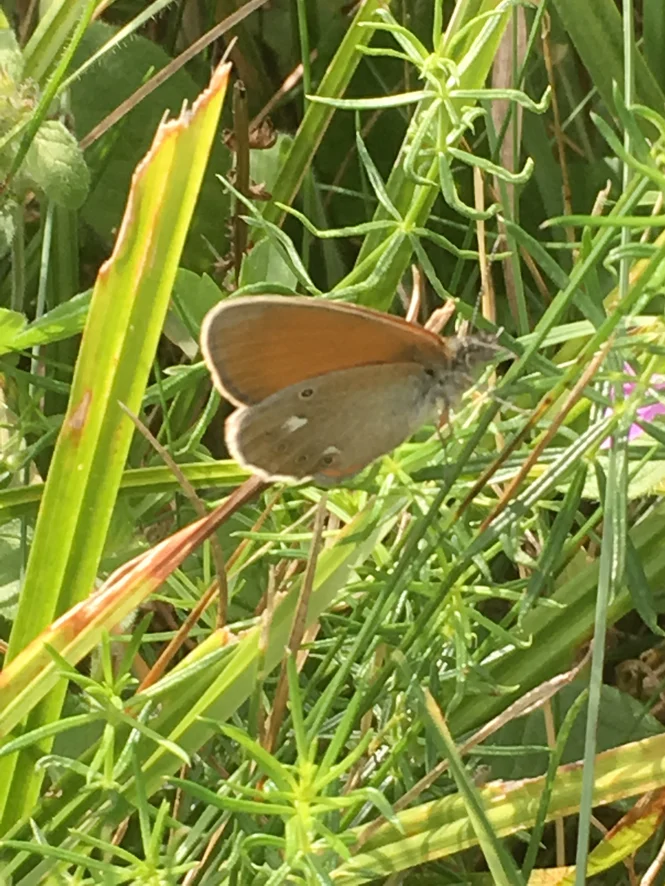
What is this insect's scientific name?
Coenonympha glycerion (also Coenonympha iphis)
